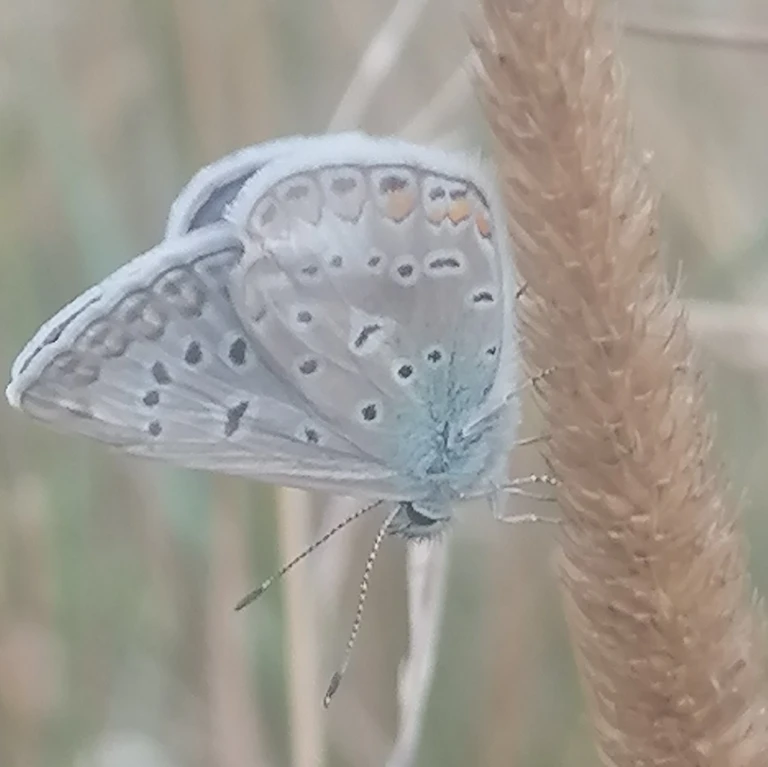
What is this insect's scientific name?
Polyommatus icarus
